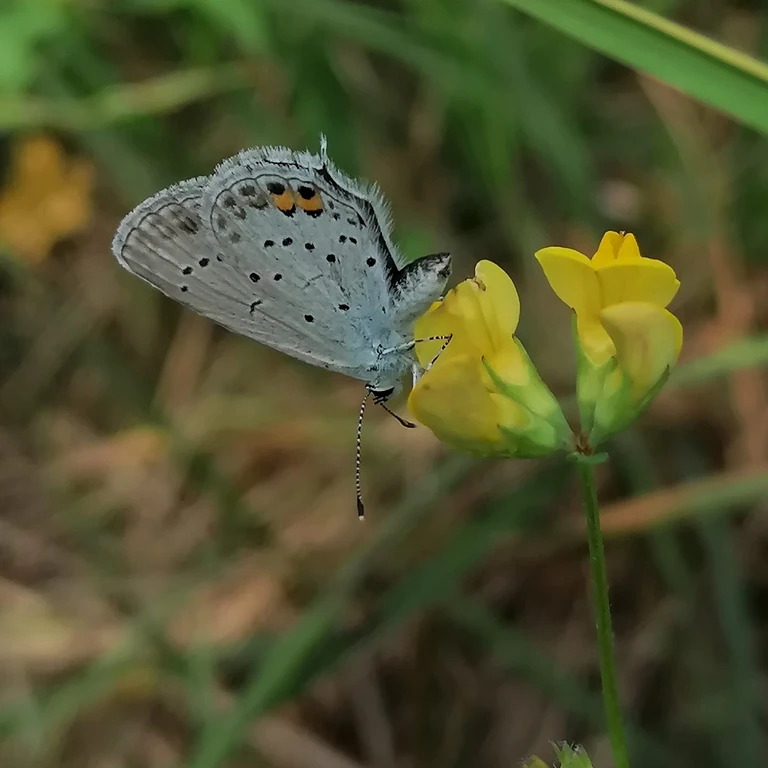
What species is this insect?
Cupido argiades (also Elkalyce argiades)
